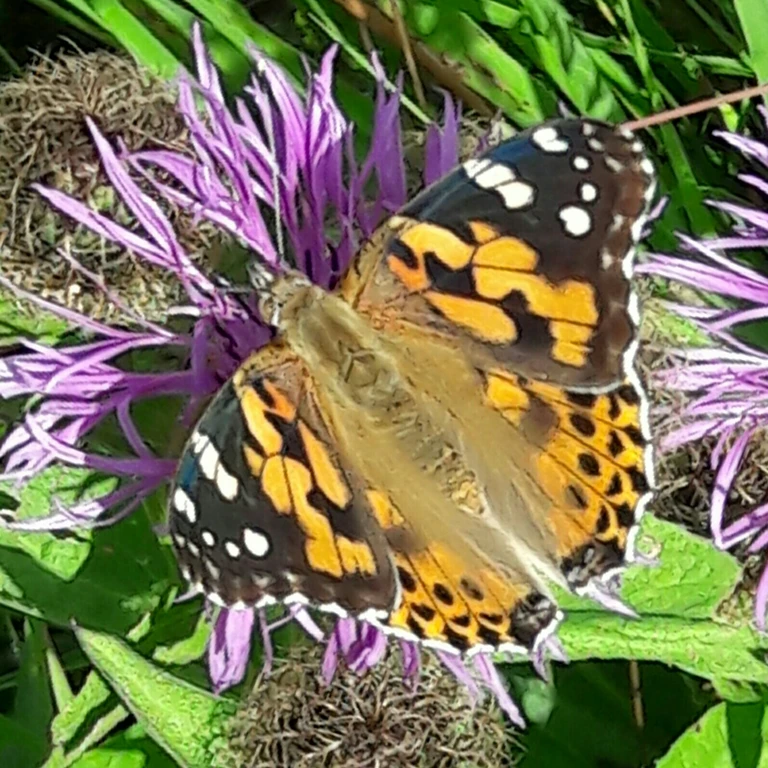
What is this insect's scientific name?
Vanessa cardui
